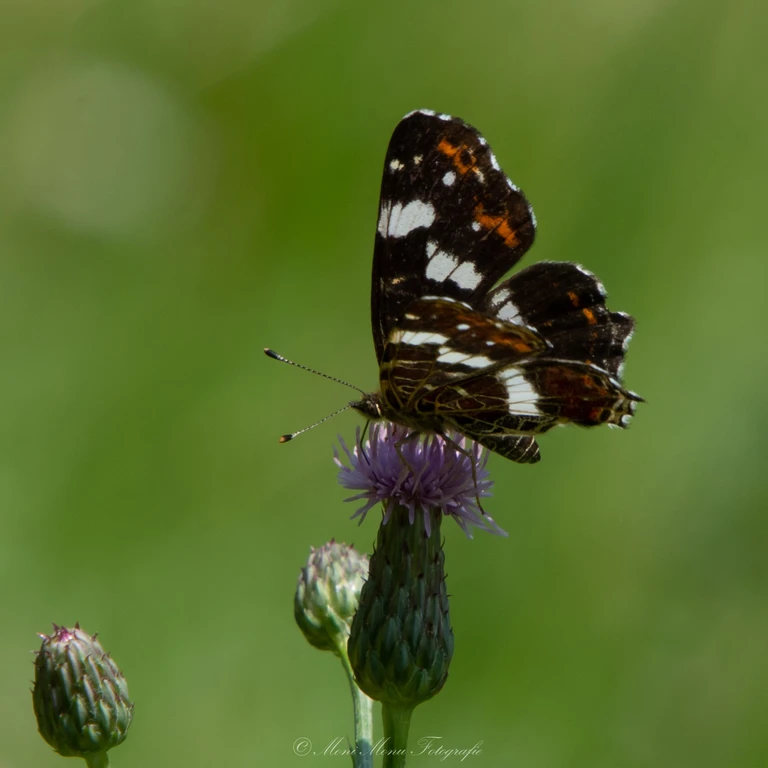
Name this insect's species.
Araschnia levana
